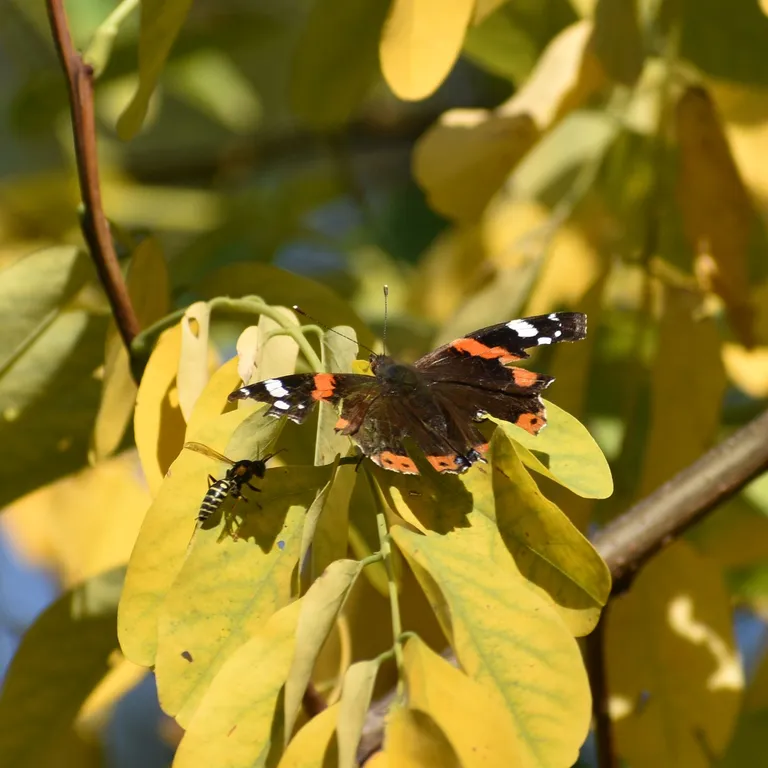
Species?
Vanessa atalanta
